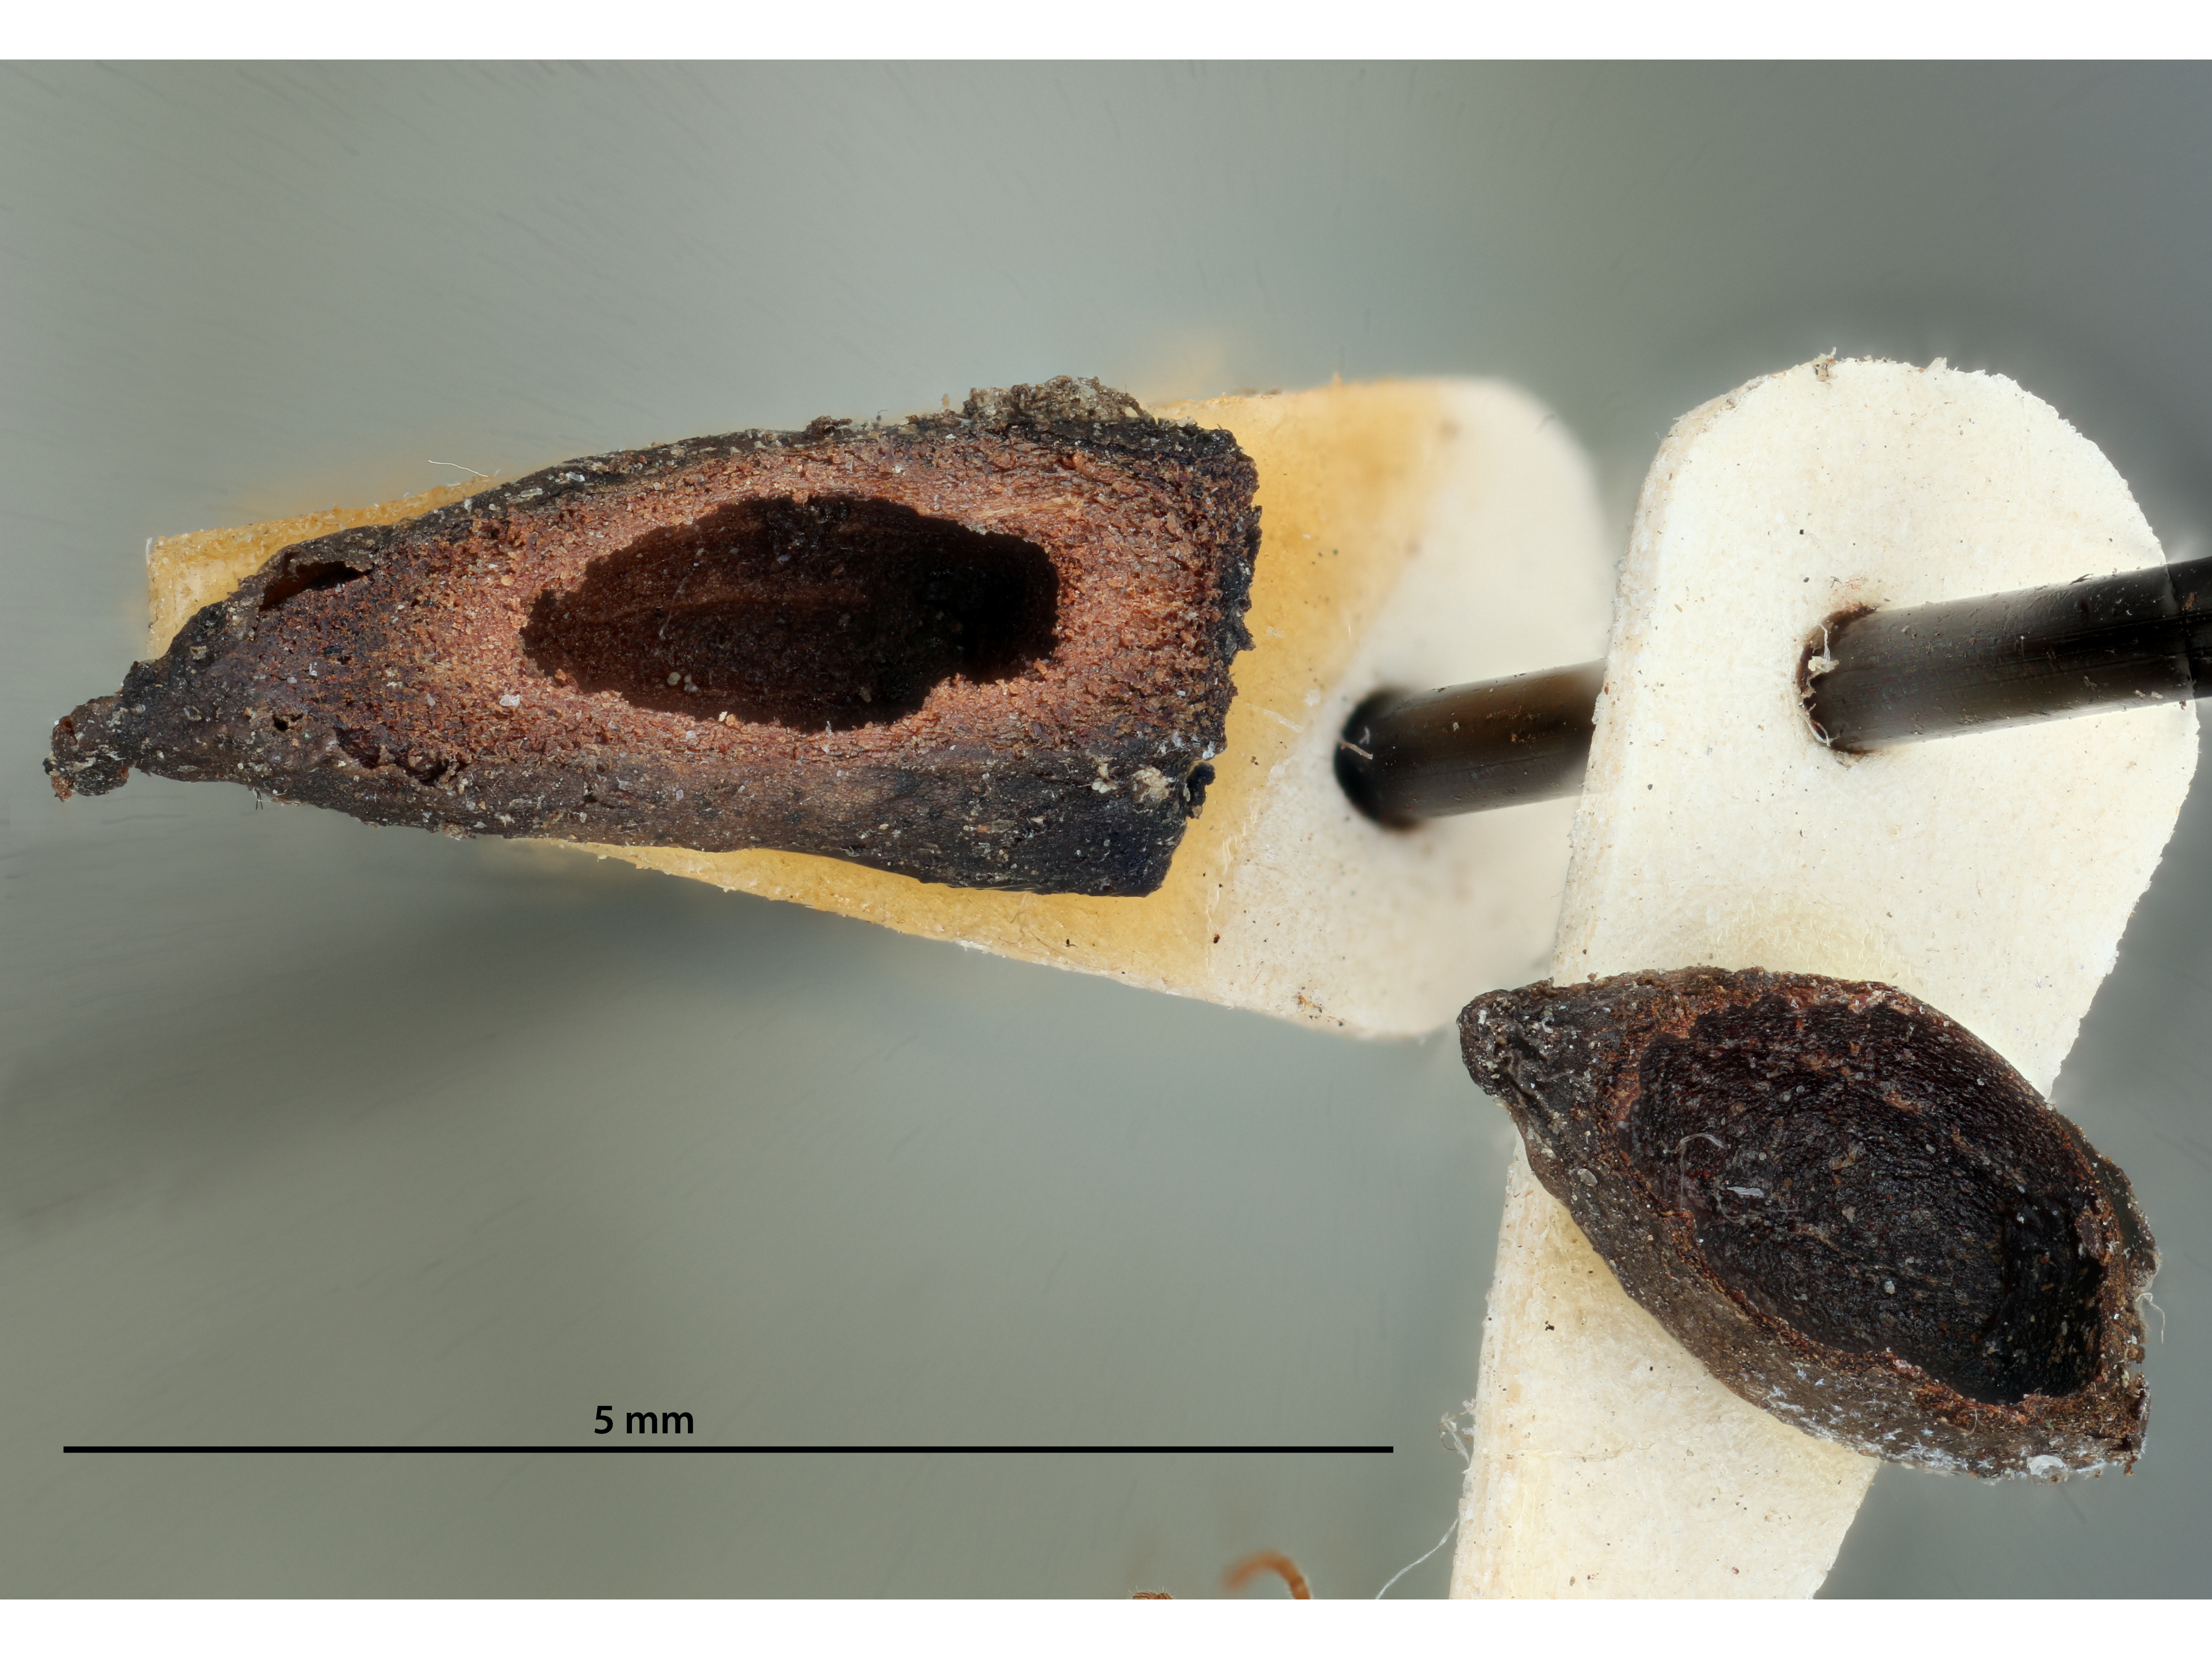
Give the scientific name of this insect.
Zopheroteras cuneatum
